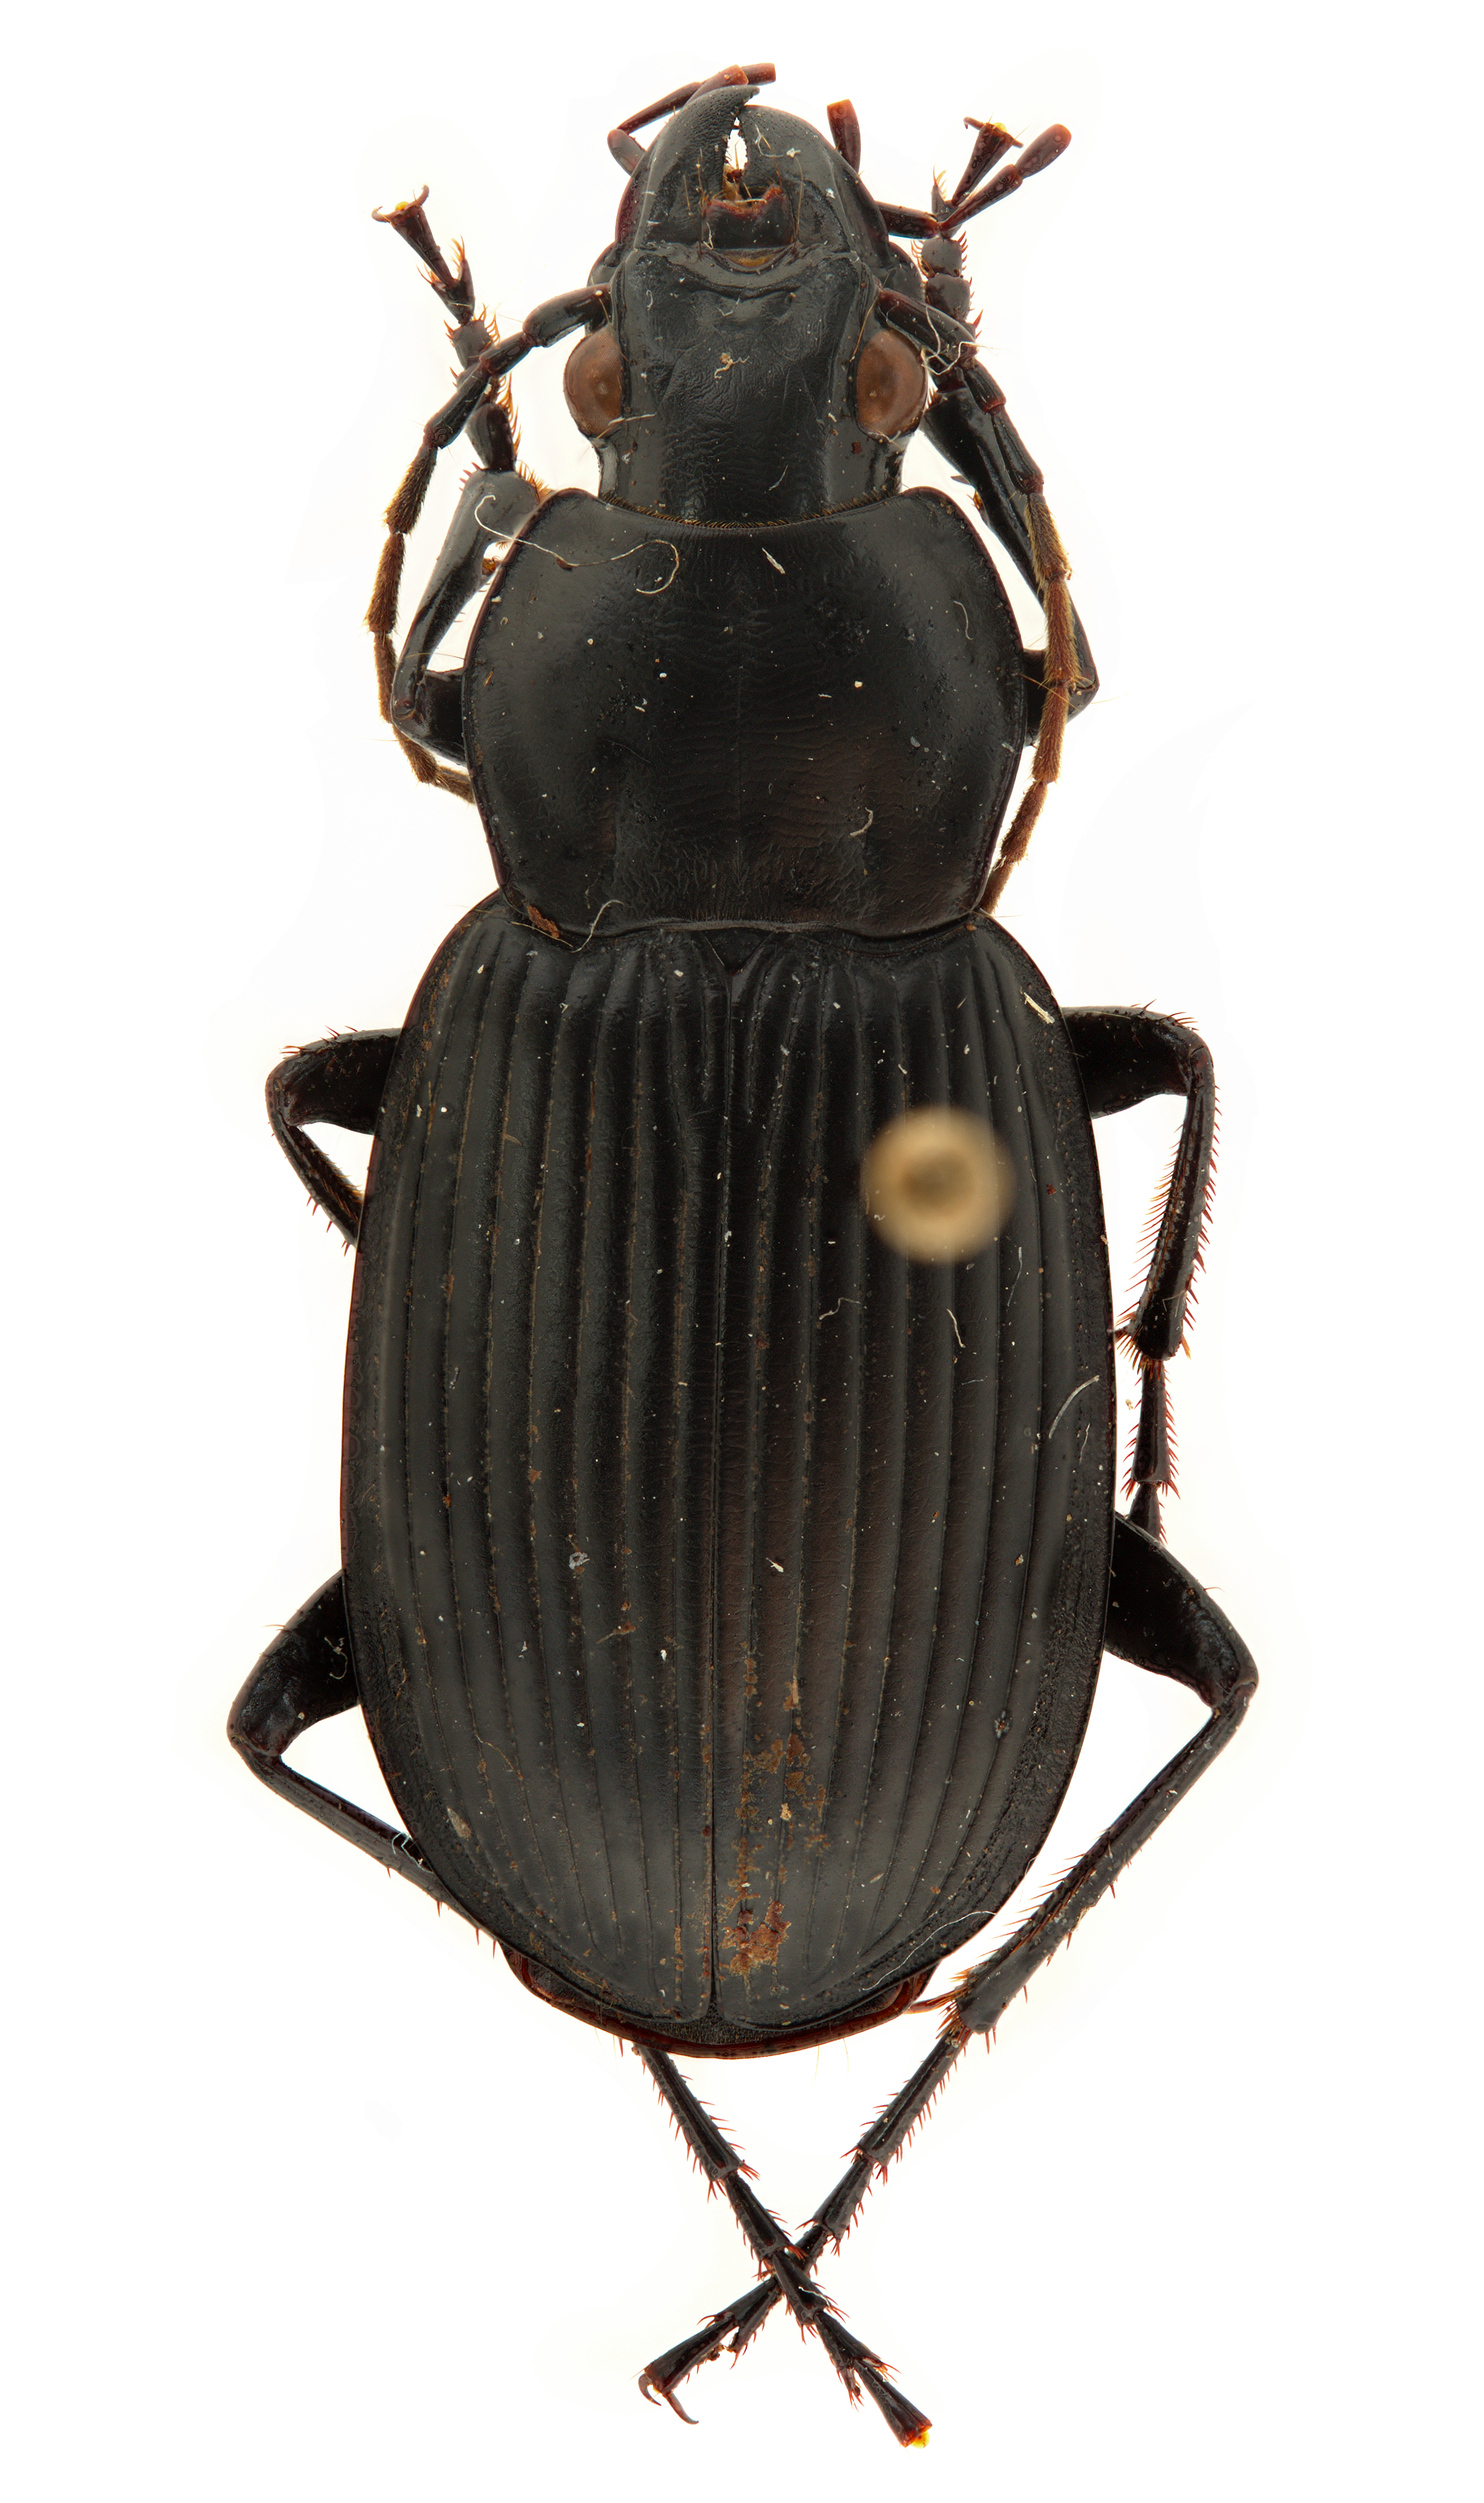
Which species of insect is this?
Diplocheila zeelandica
